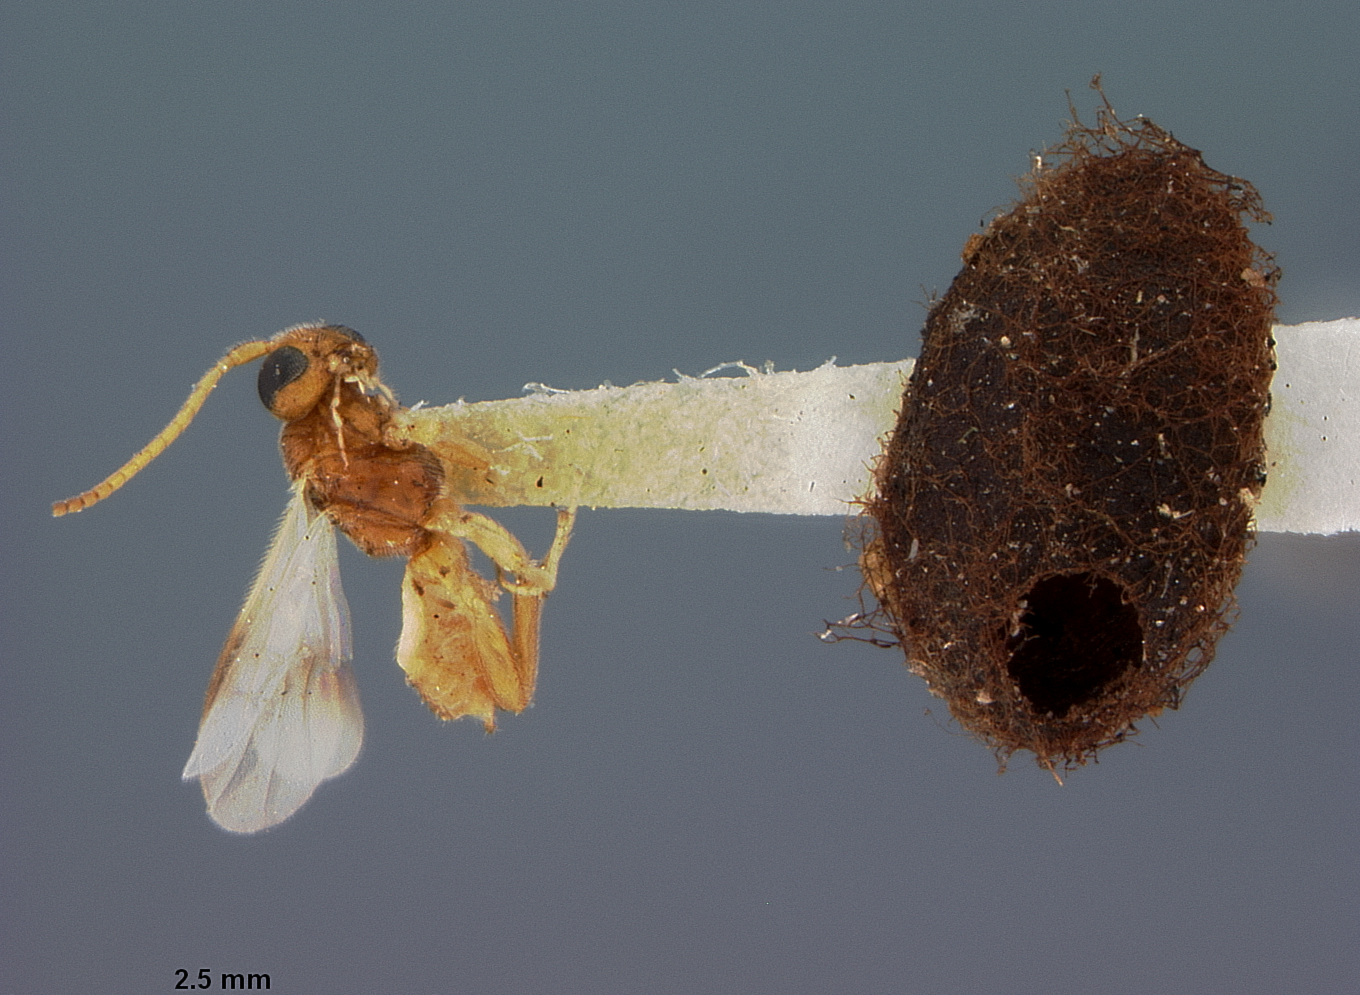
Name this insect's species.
Dirrhope americana
